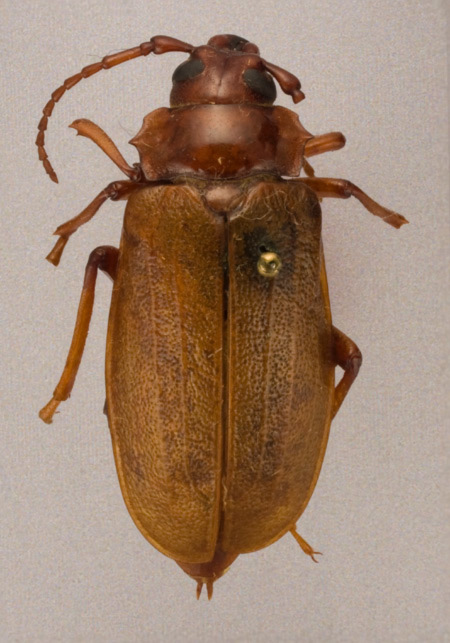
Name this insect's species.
Prionus laticollis (also Prionus kempi)
